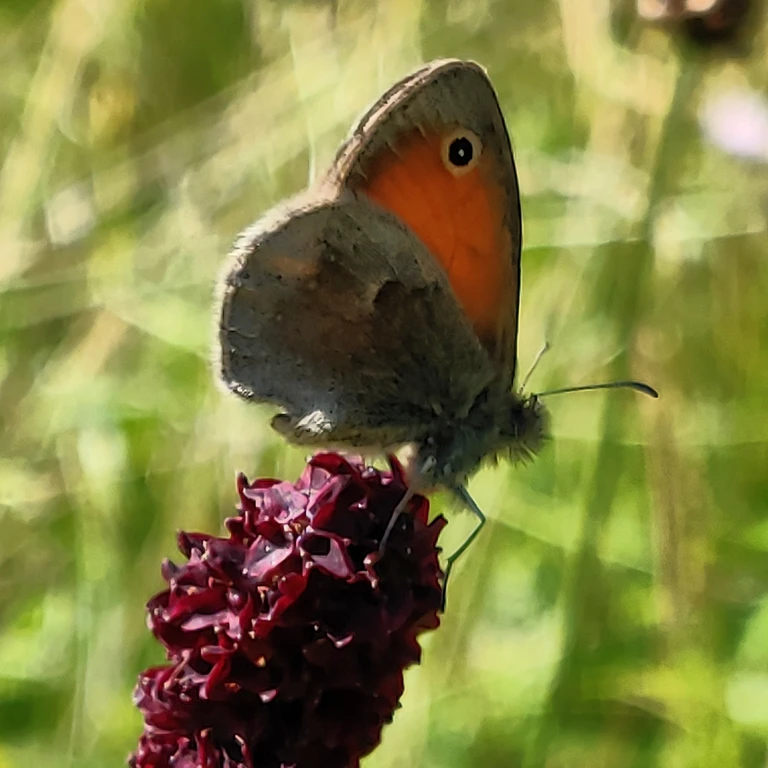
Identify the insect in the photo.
Coenonympha pamphilus
